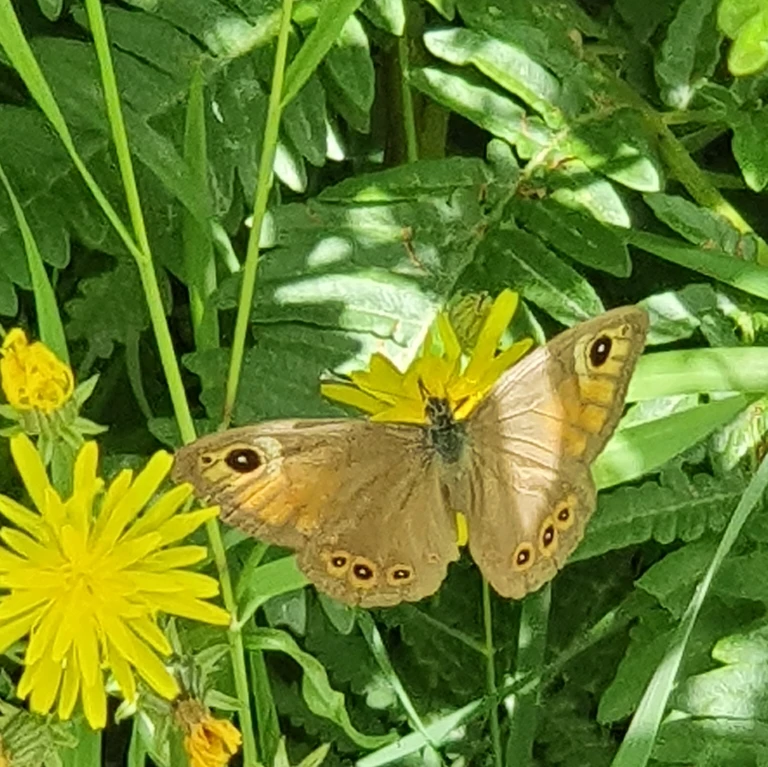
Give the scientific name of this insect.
Lasiommata maera (also Pararge maera)
